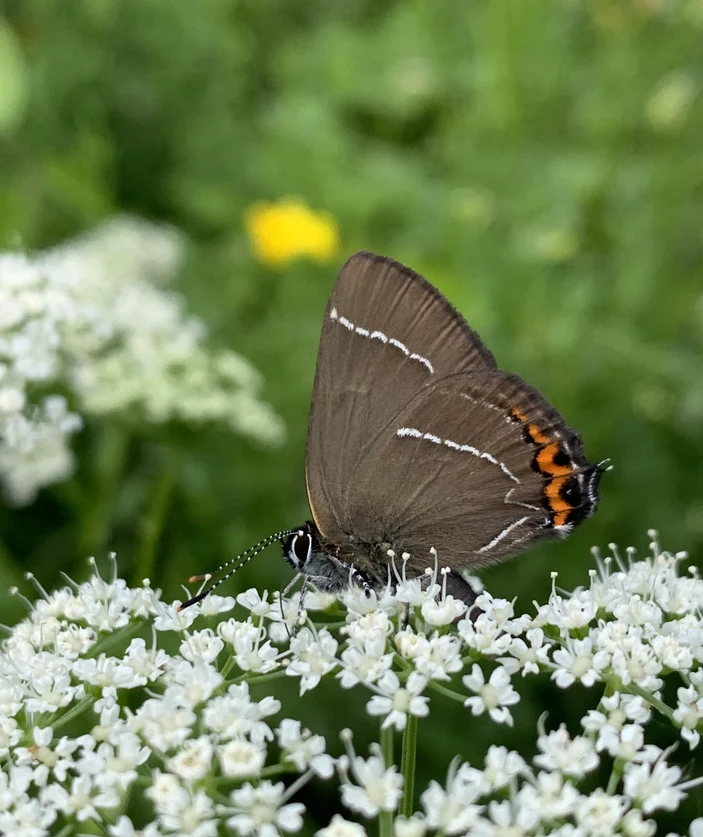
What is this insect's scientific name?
Satyrium w-album
